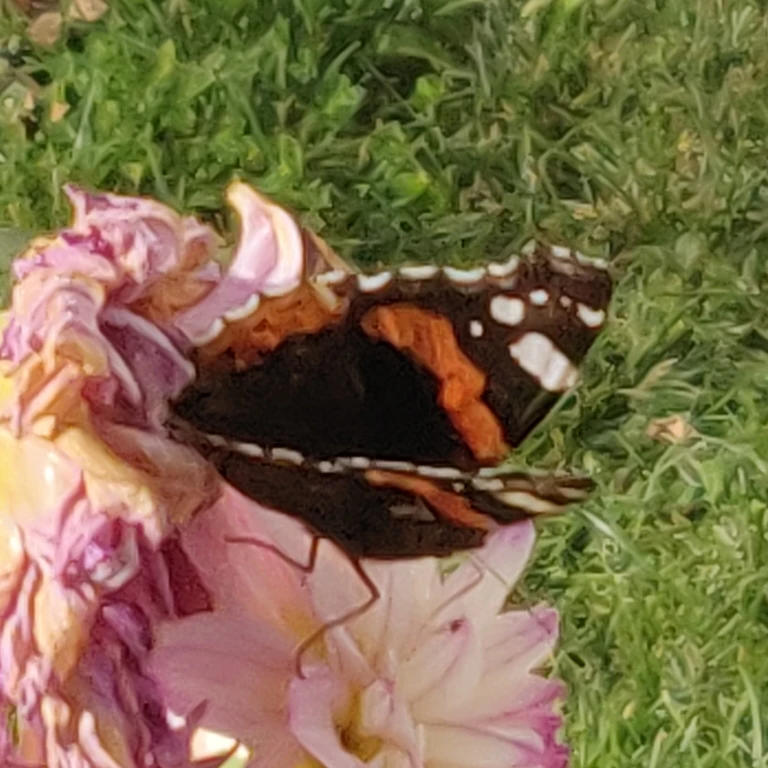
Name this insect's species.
Vanessa atalanta
